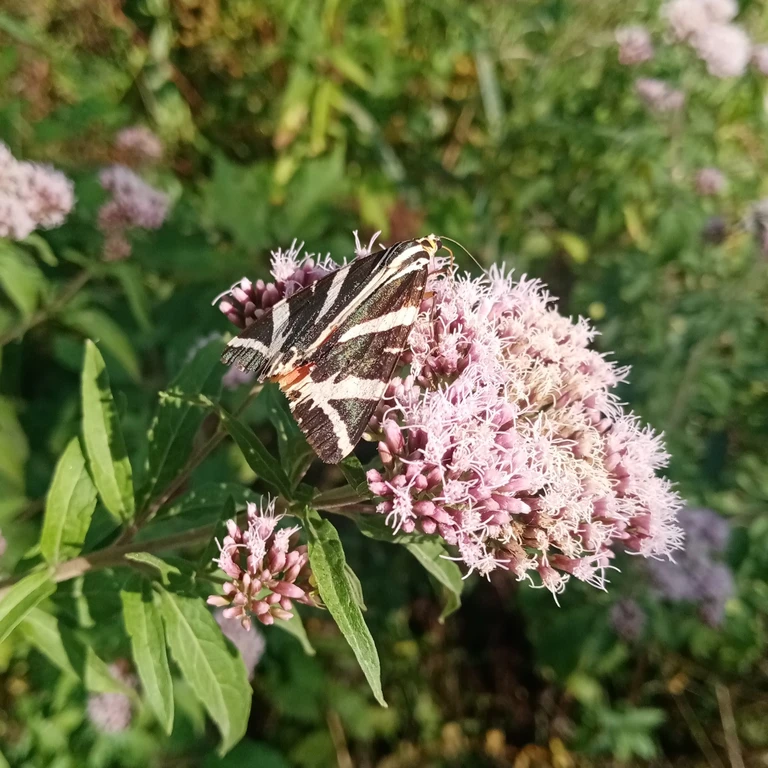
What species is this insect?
Euplagia quadripunctaria
